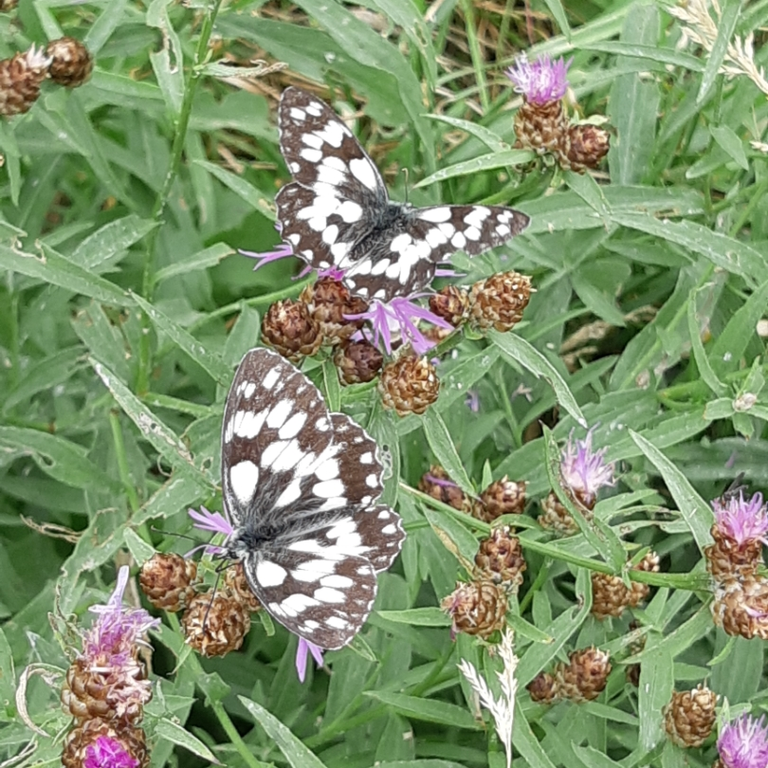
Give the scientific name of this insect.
Melanargia galathea
